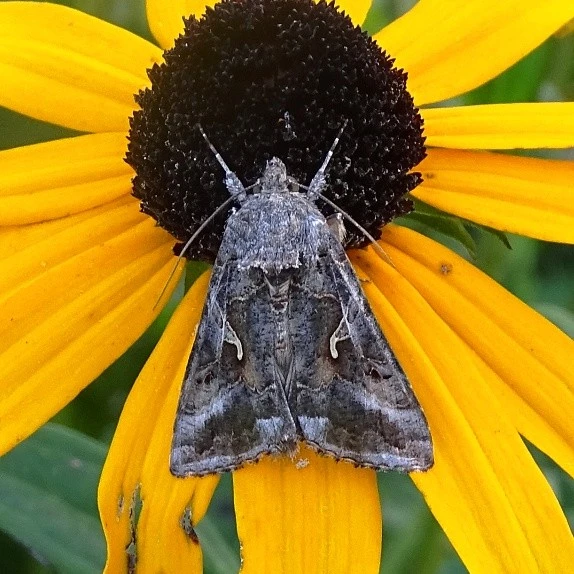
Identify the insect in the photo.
Autographa gamma
